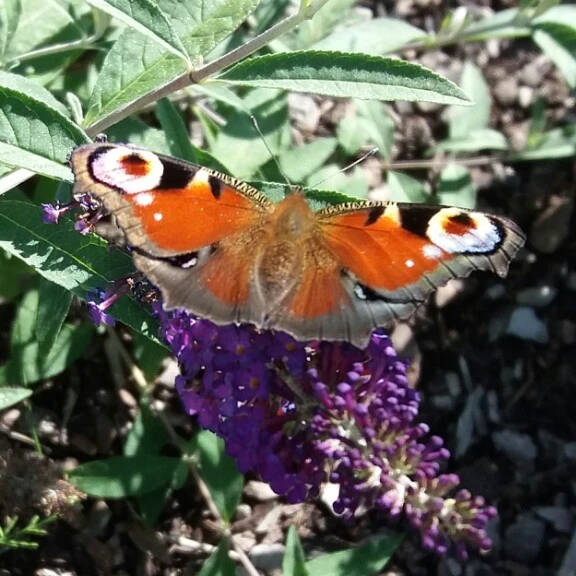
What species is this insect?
Aglais io
